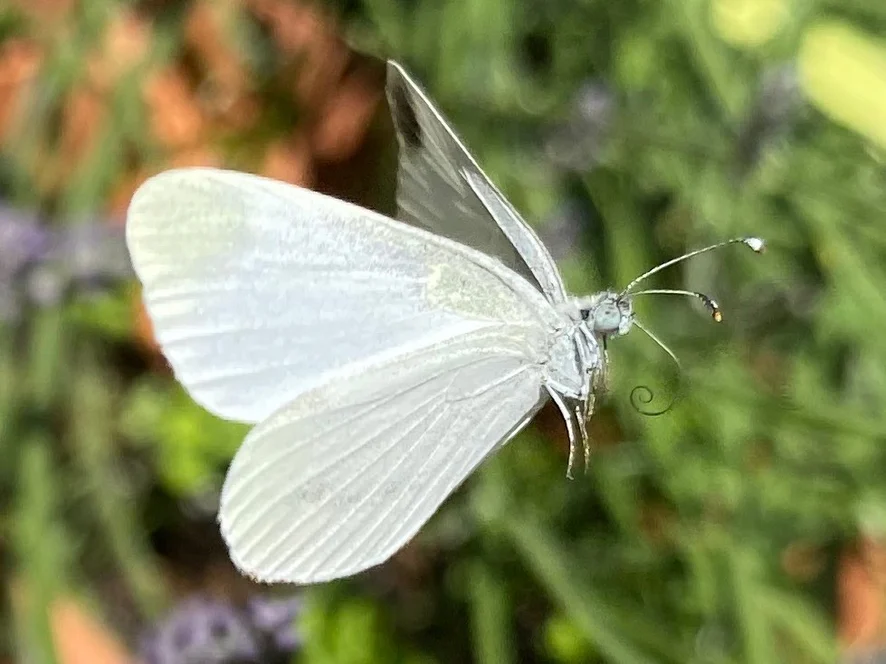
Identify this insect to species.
Leptidea sinapis/juvernica
